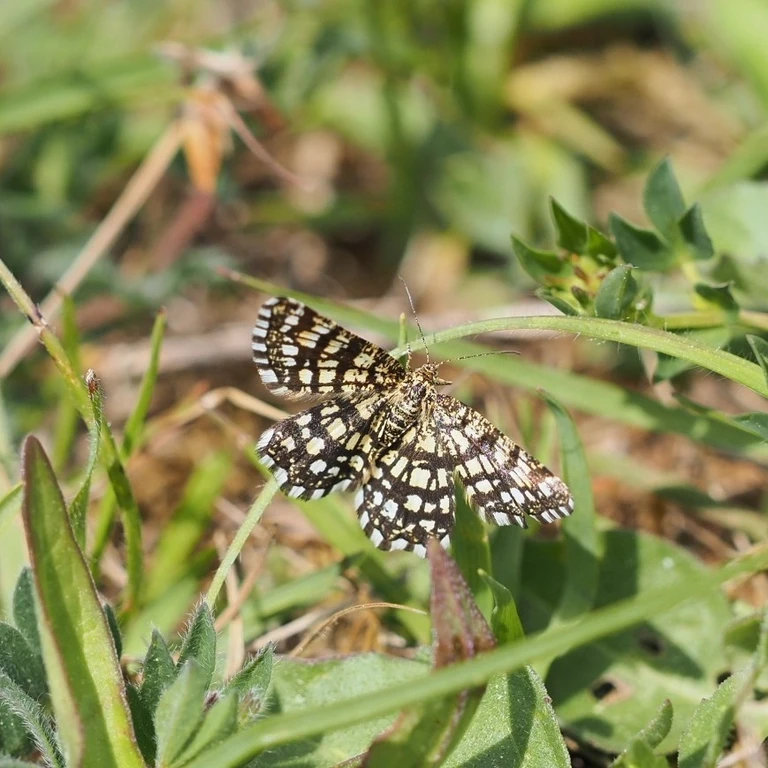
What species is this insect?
Chiasmia clathrata
